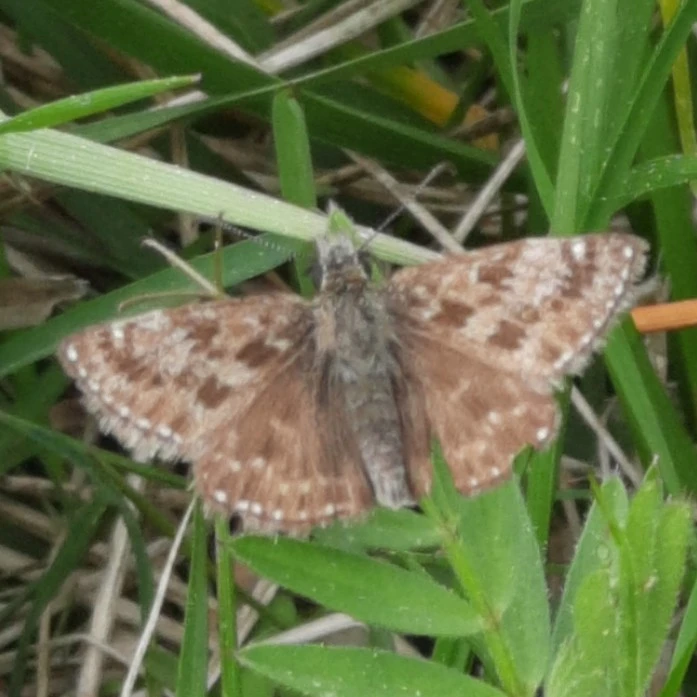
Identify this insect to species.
Erynnis tages
